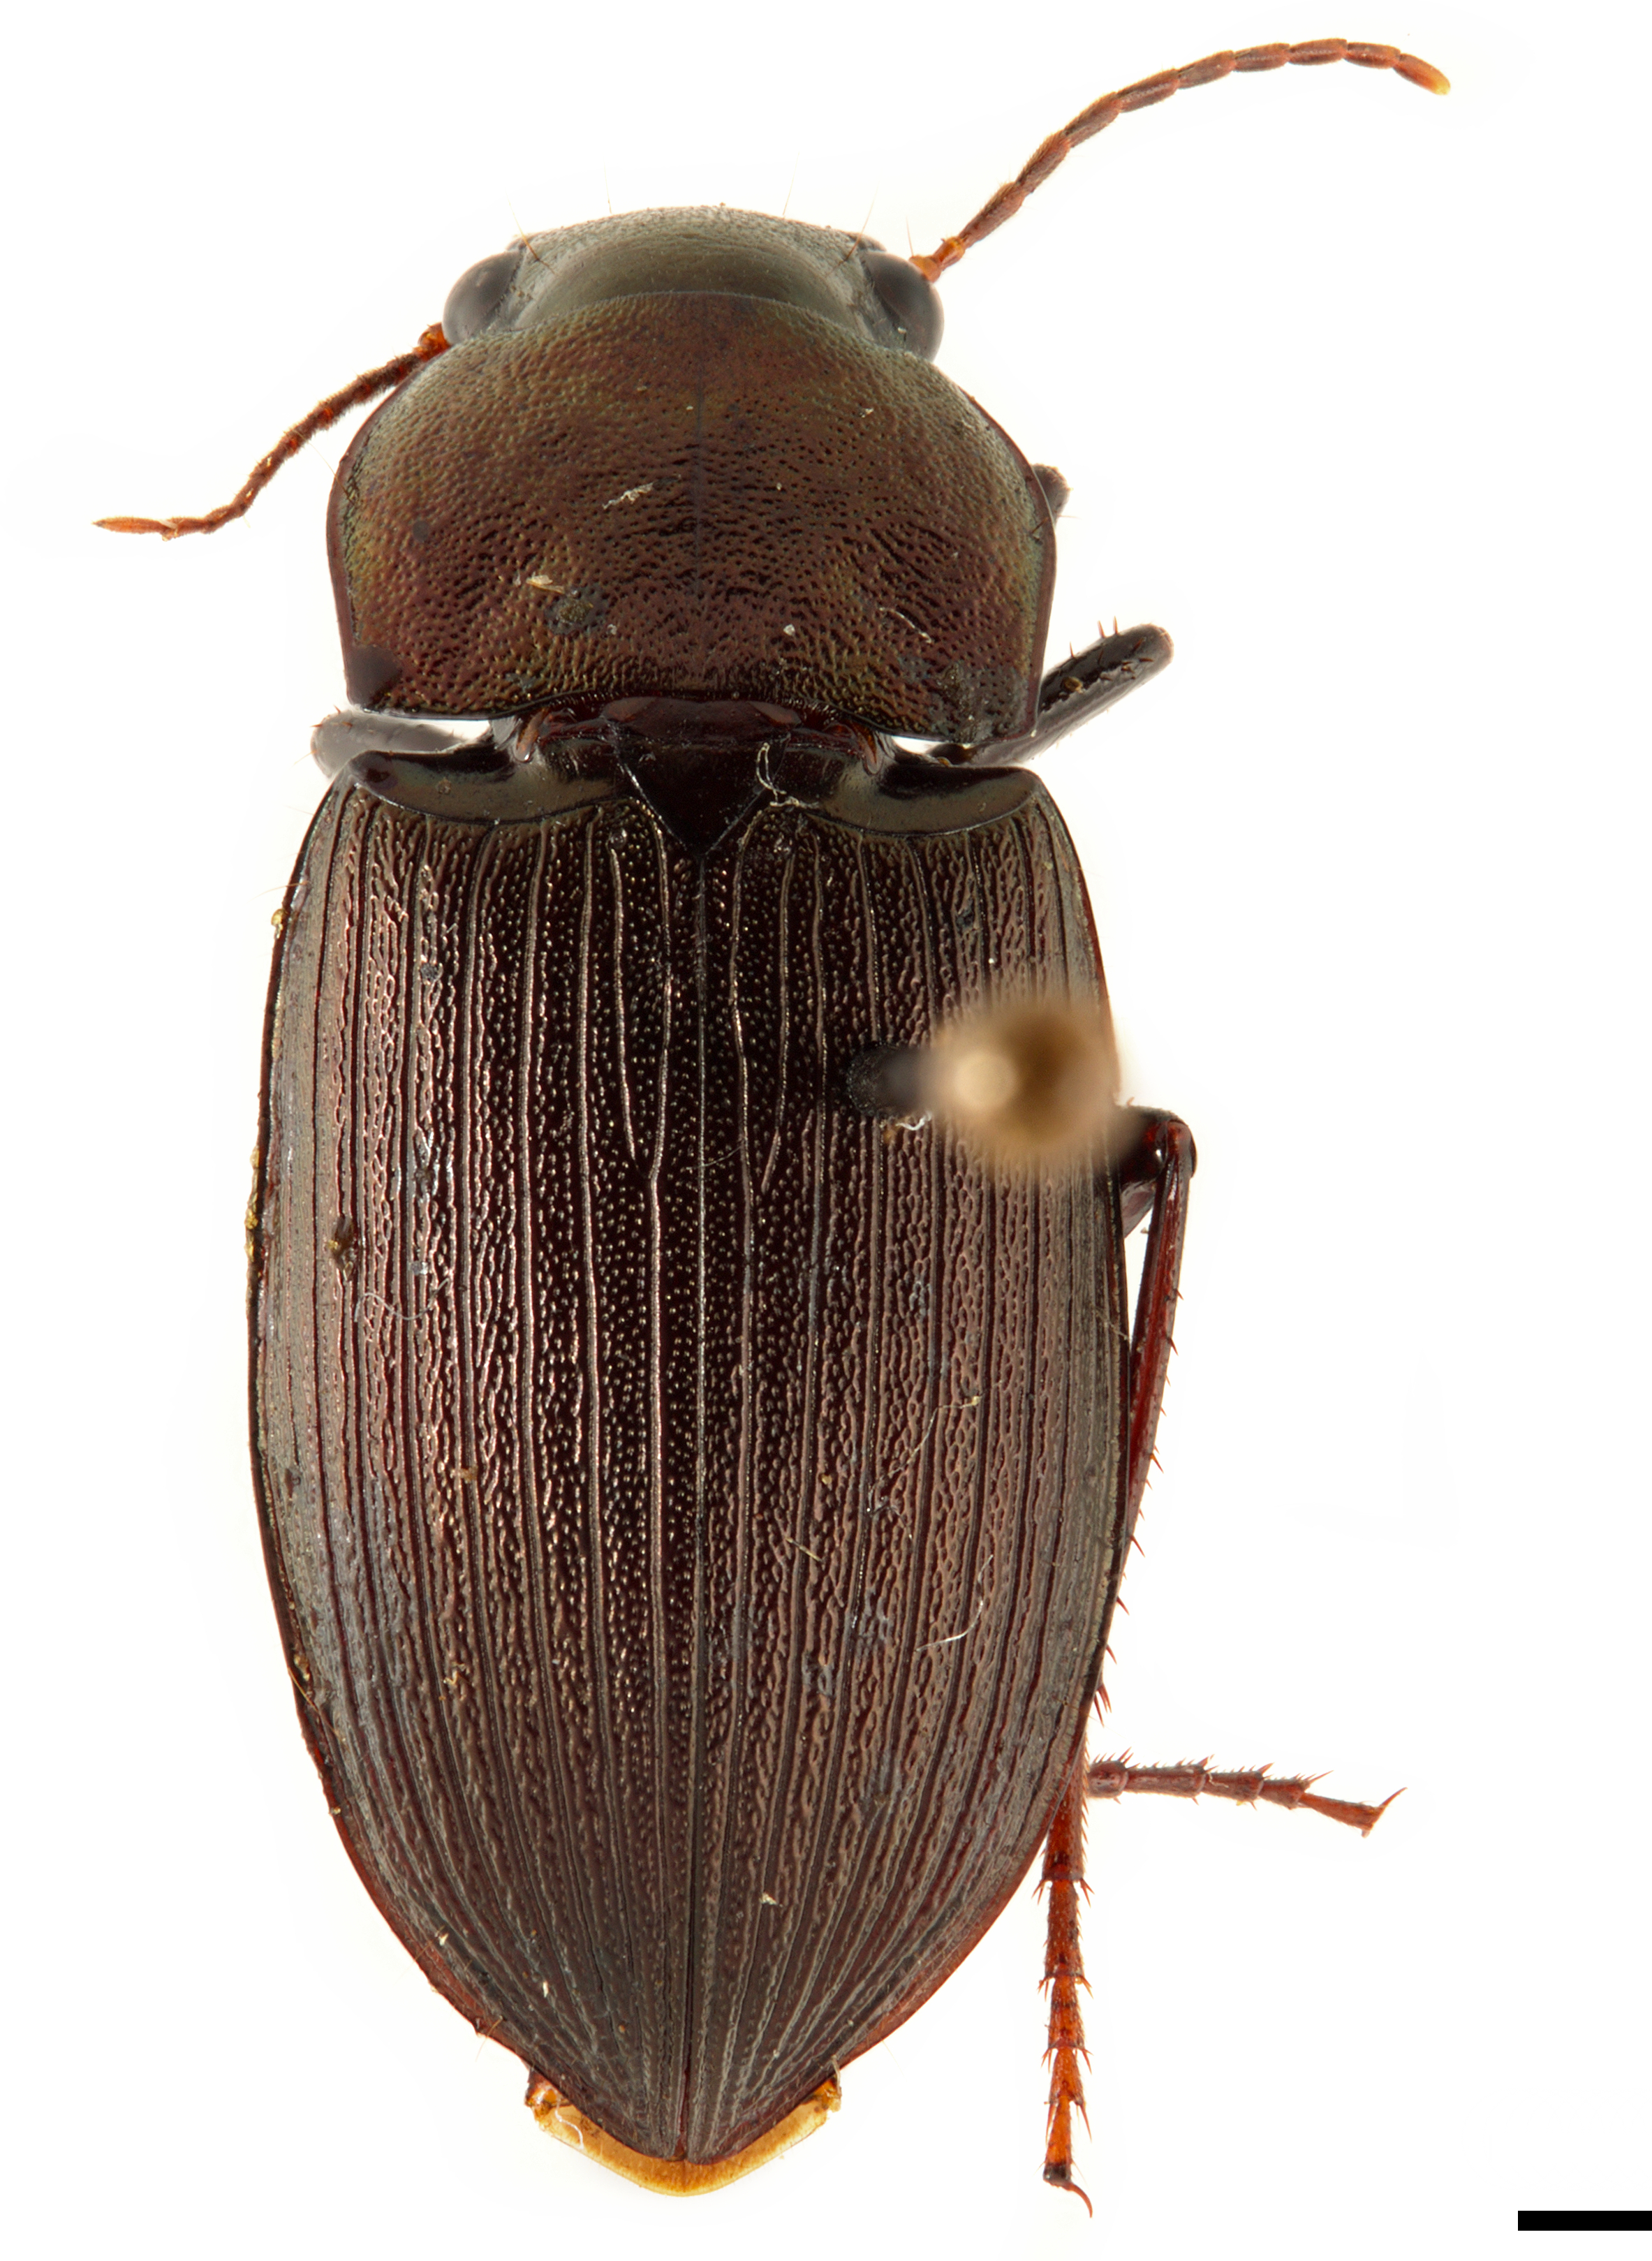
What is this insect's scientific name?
Neoaulacoryssus speciosus
